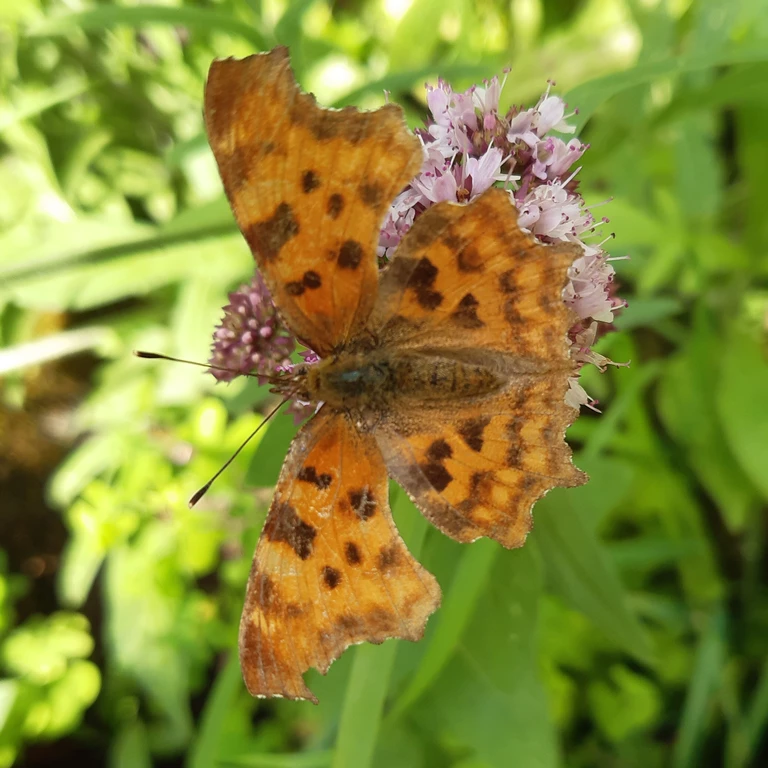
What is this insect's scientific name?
Polygonia c-album
